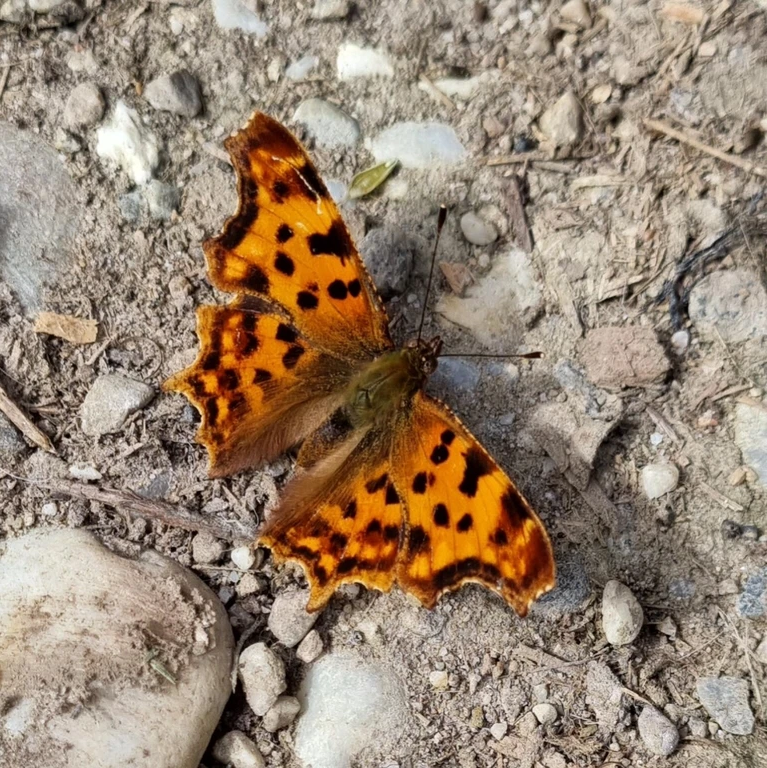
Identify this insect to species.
Polygonia c-album
